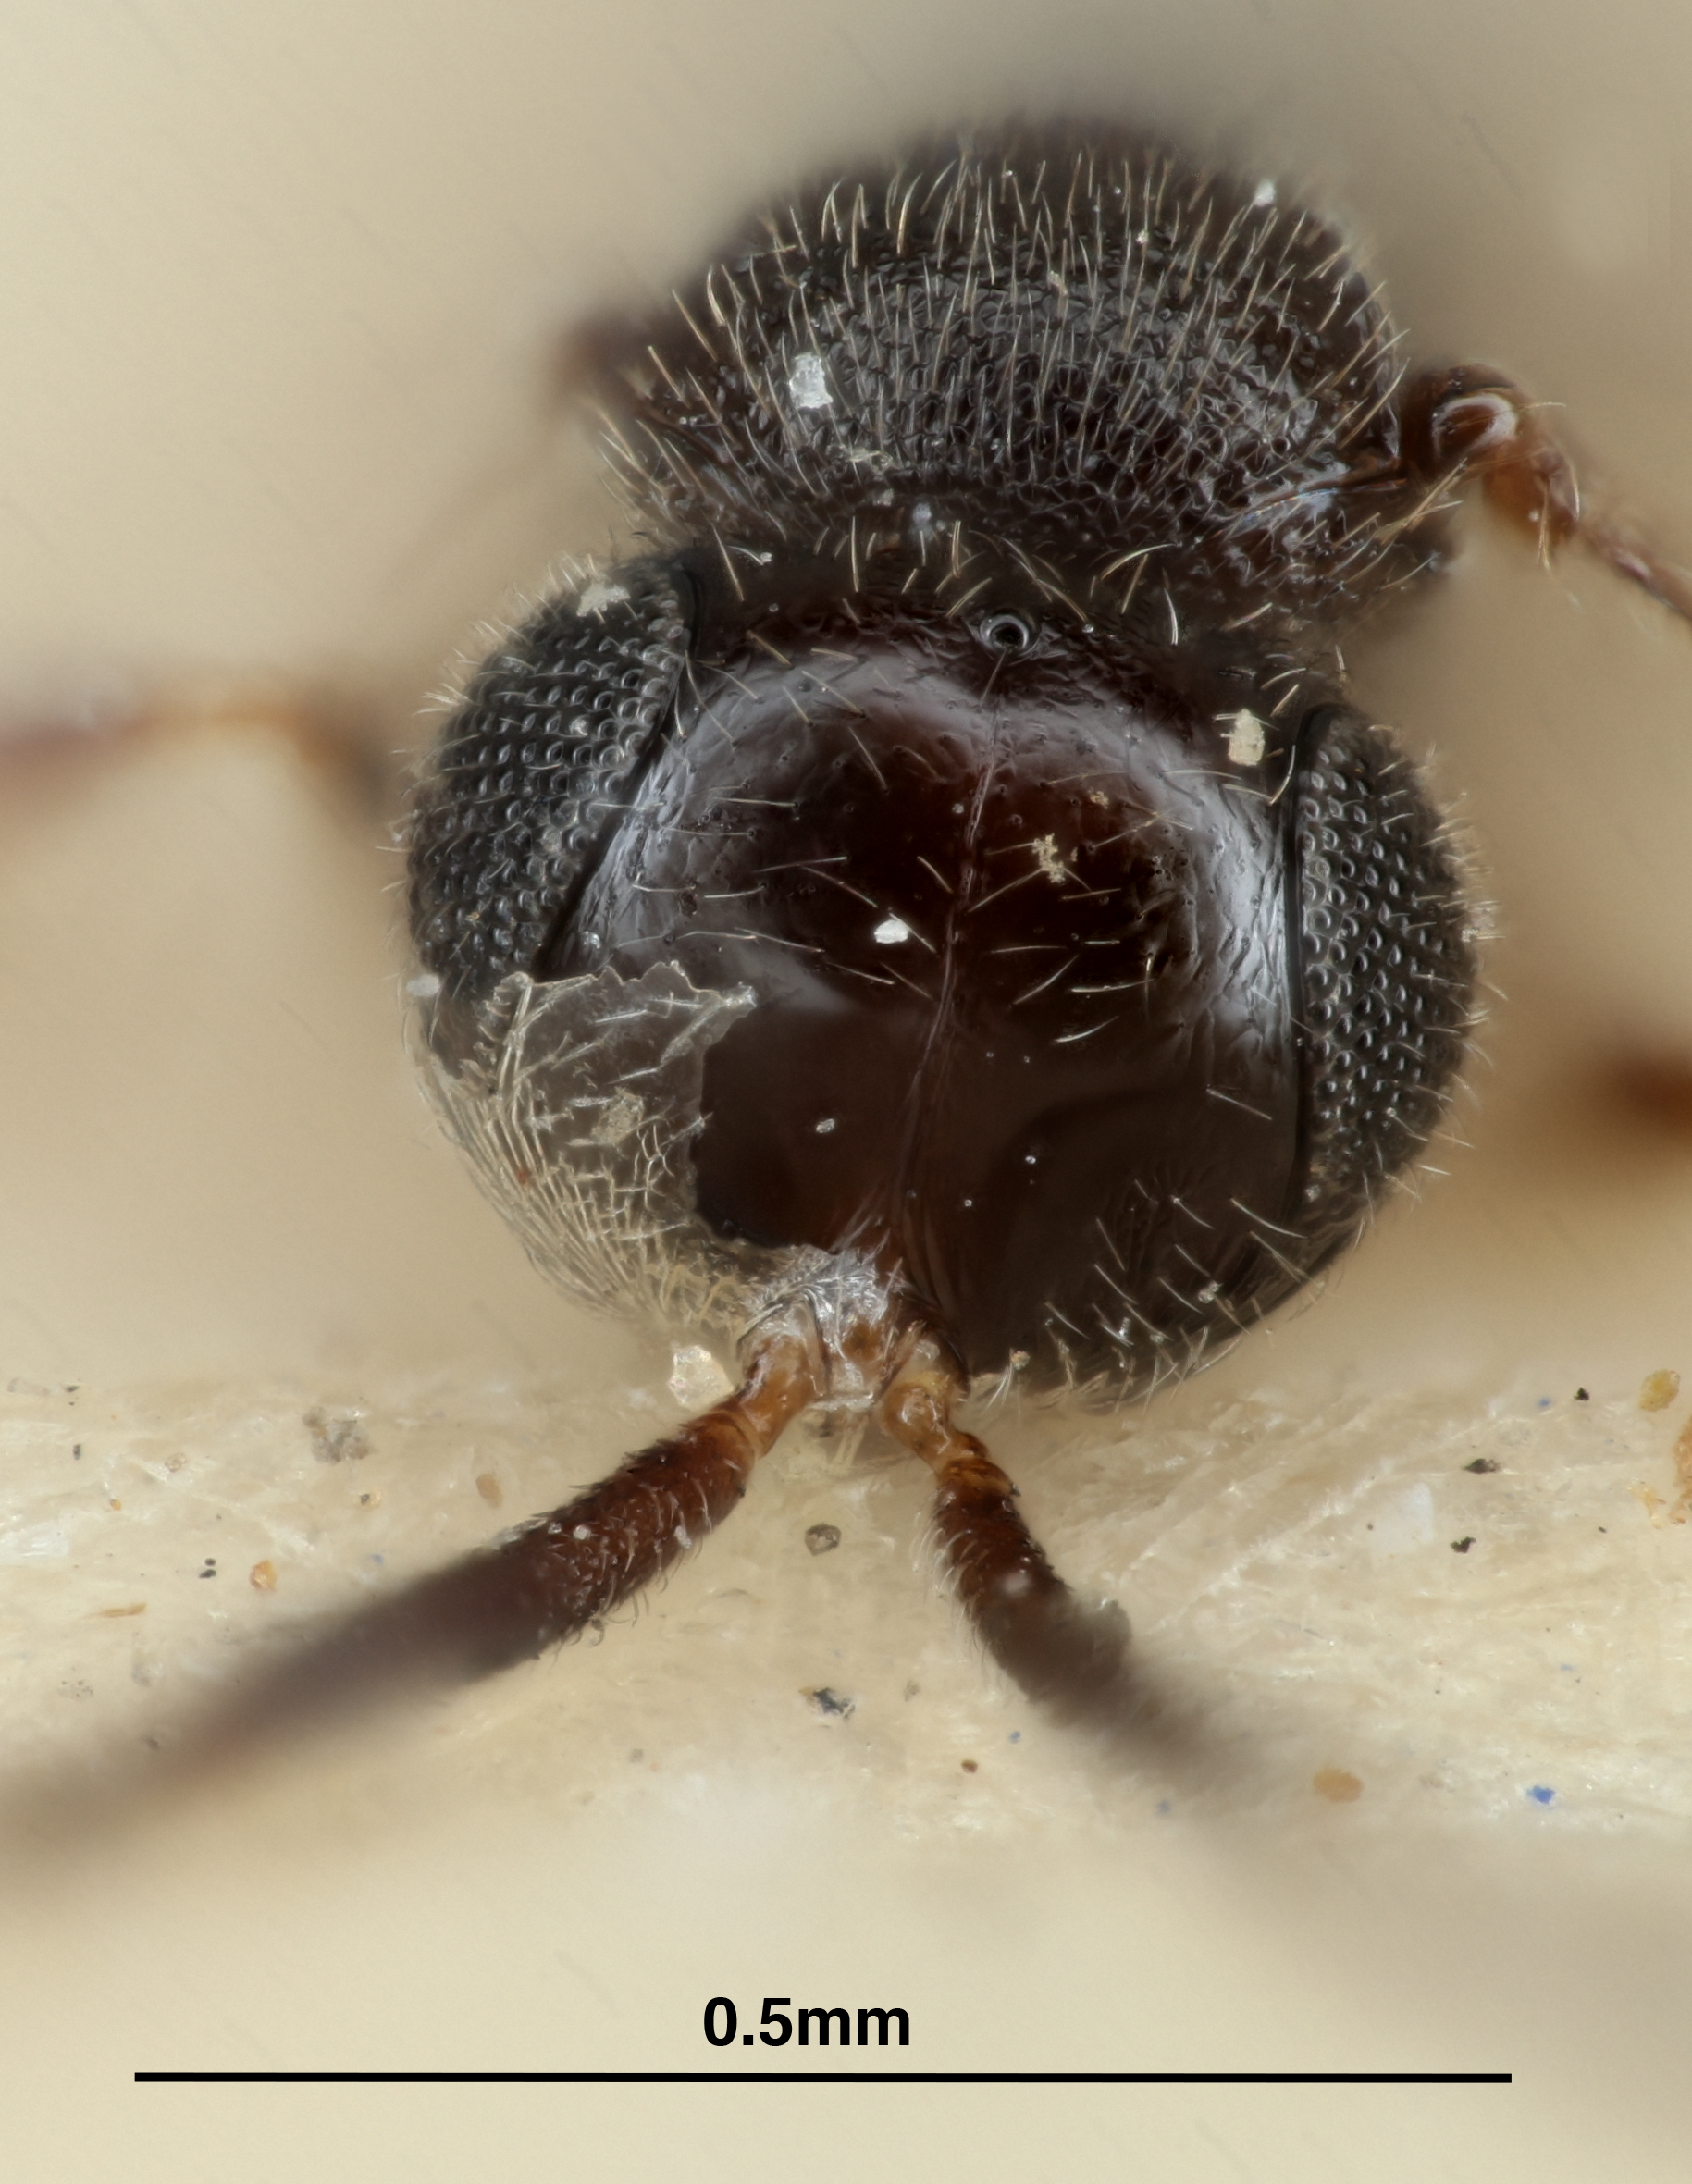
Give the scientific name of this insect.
Trimorus formosus
